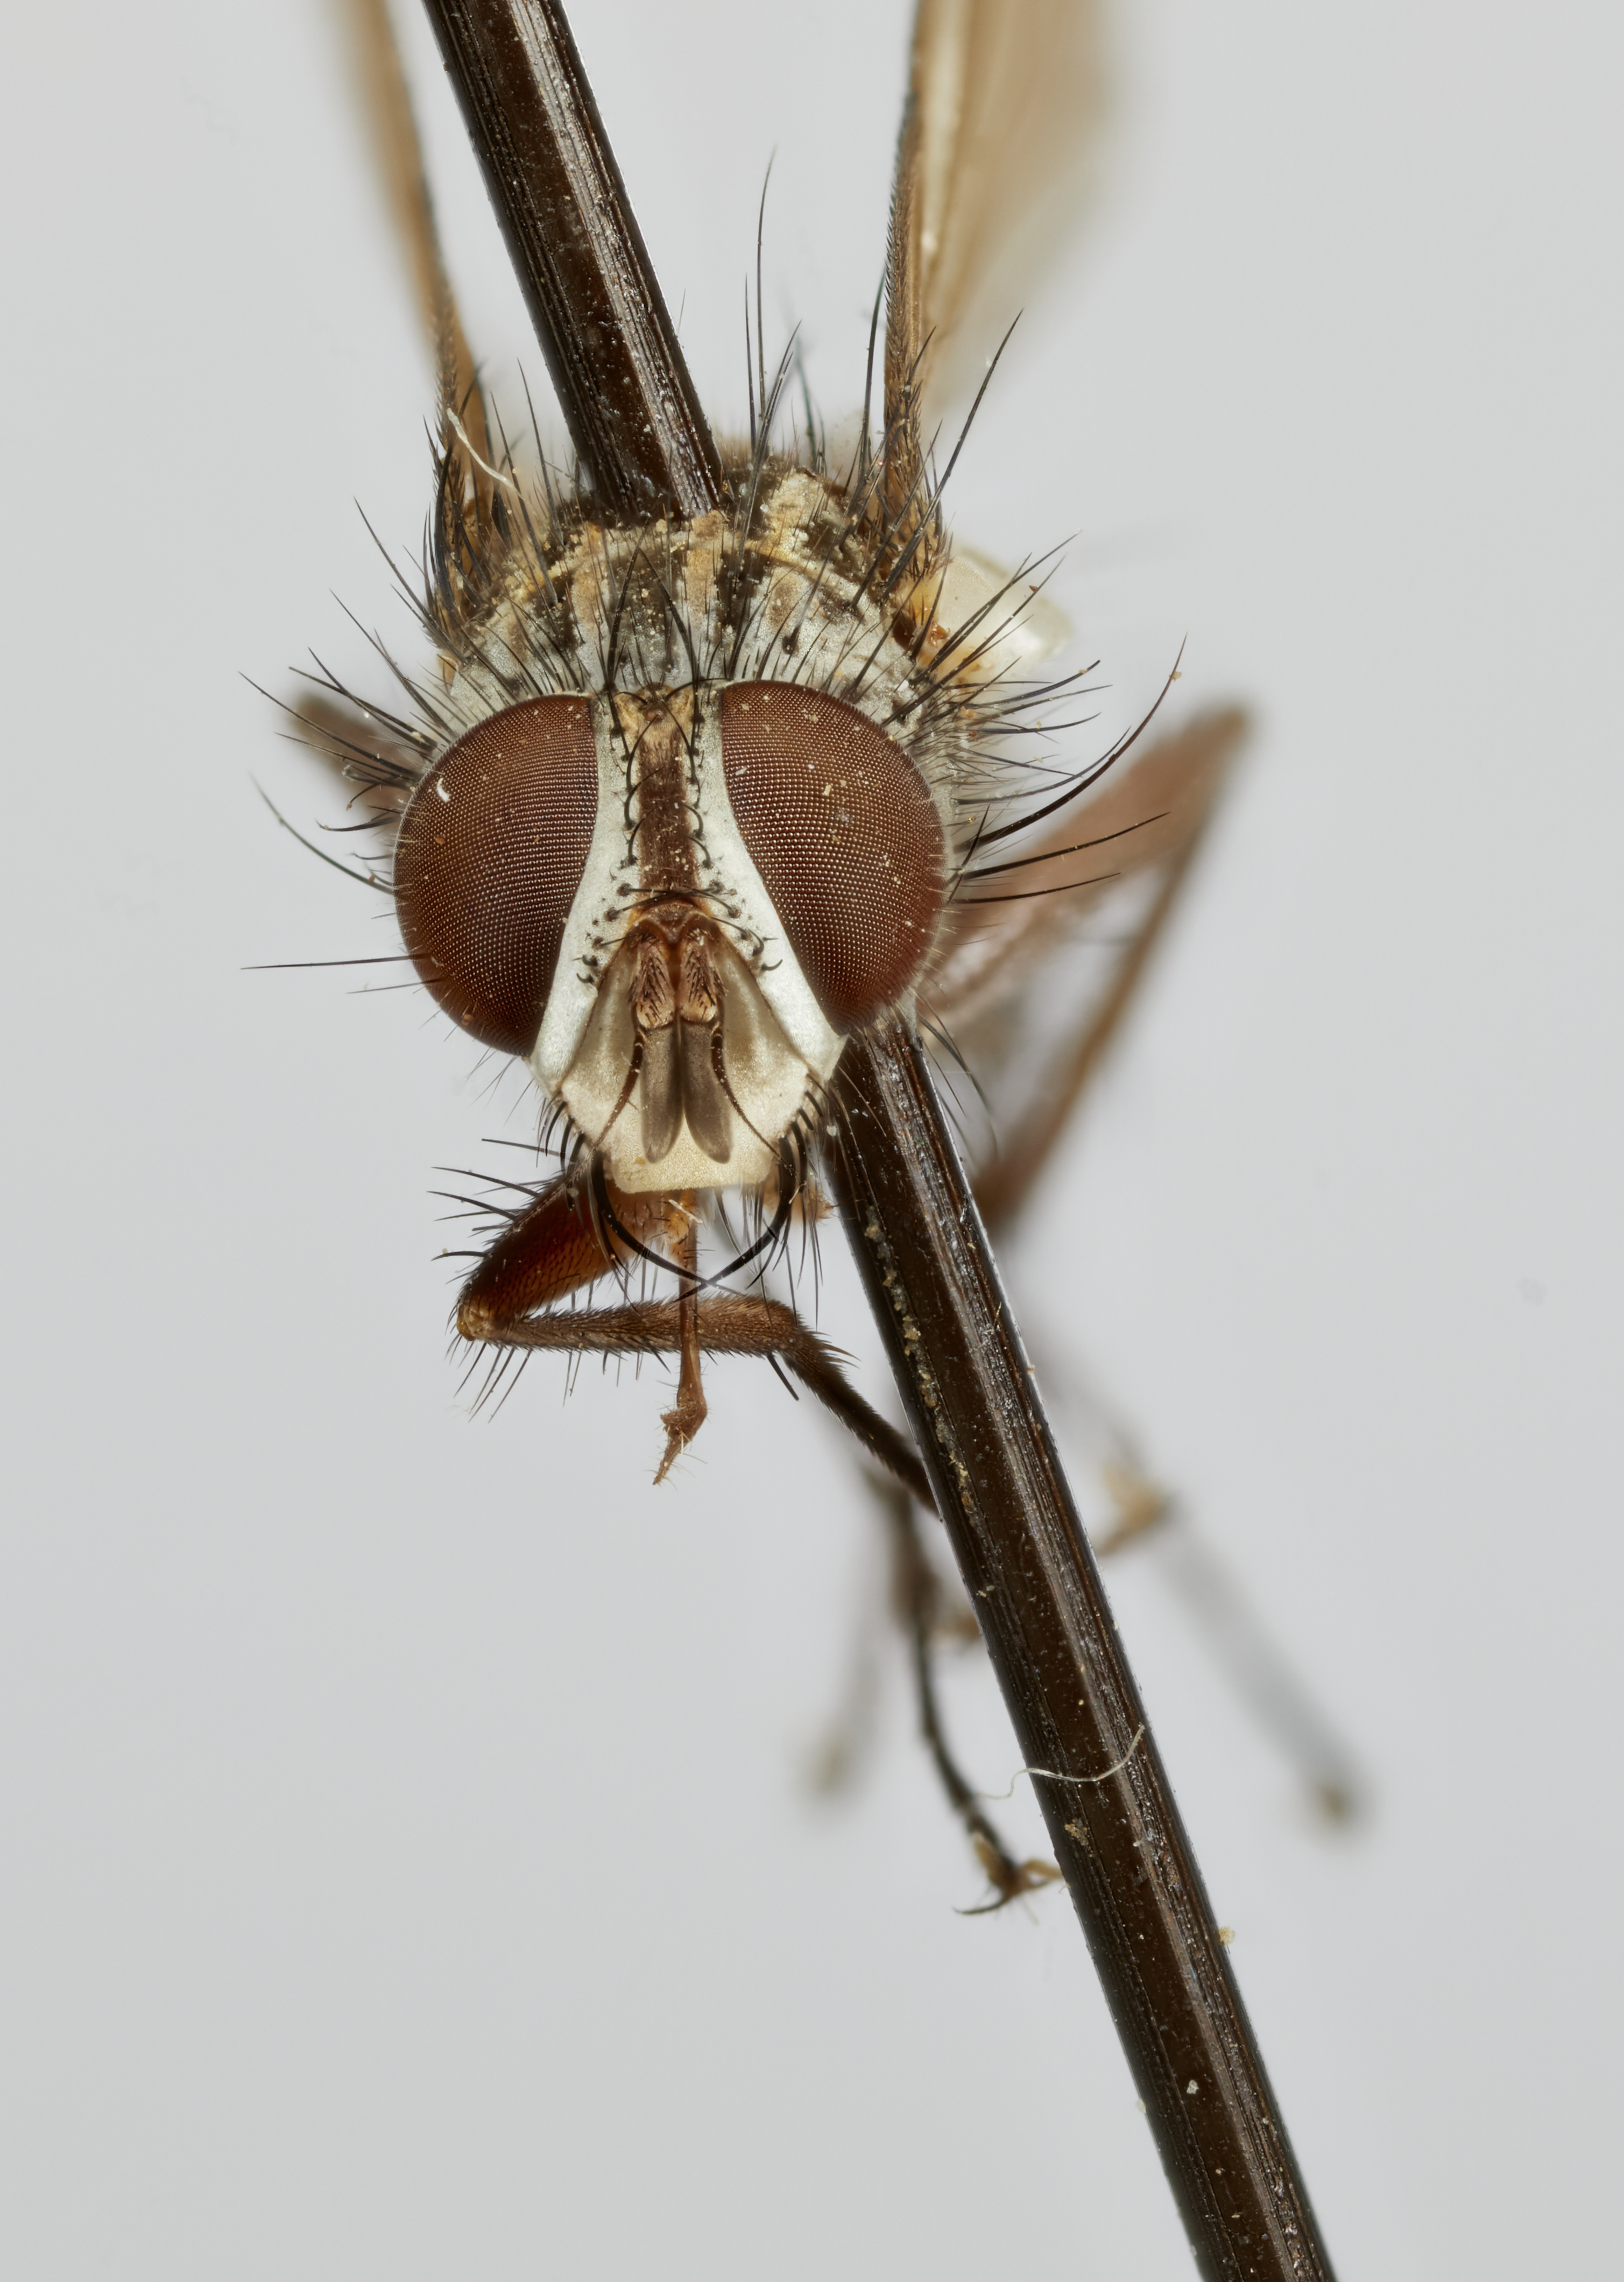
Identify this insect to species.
Neosolieria nasuta
